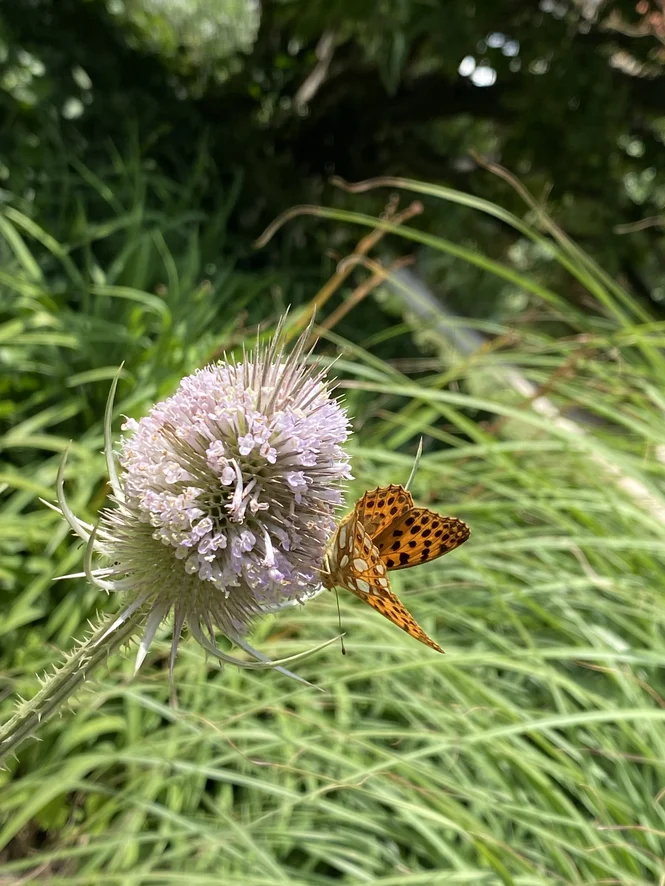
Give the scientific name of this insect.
Issoria lathonia
